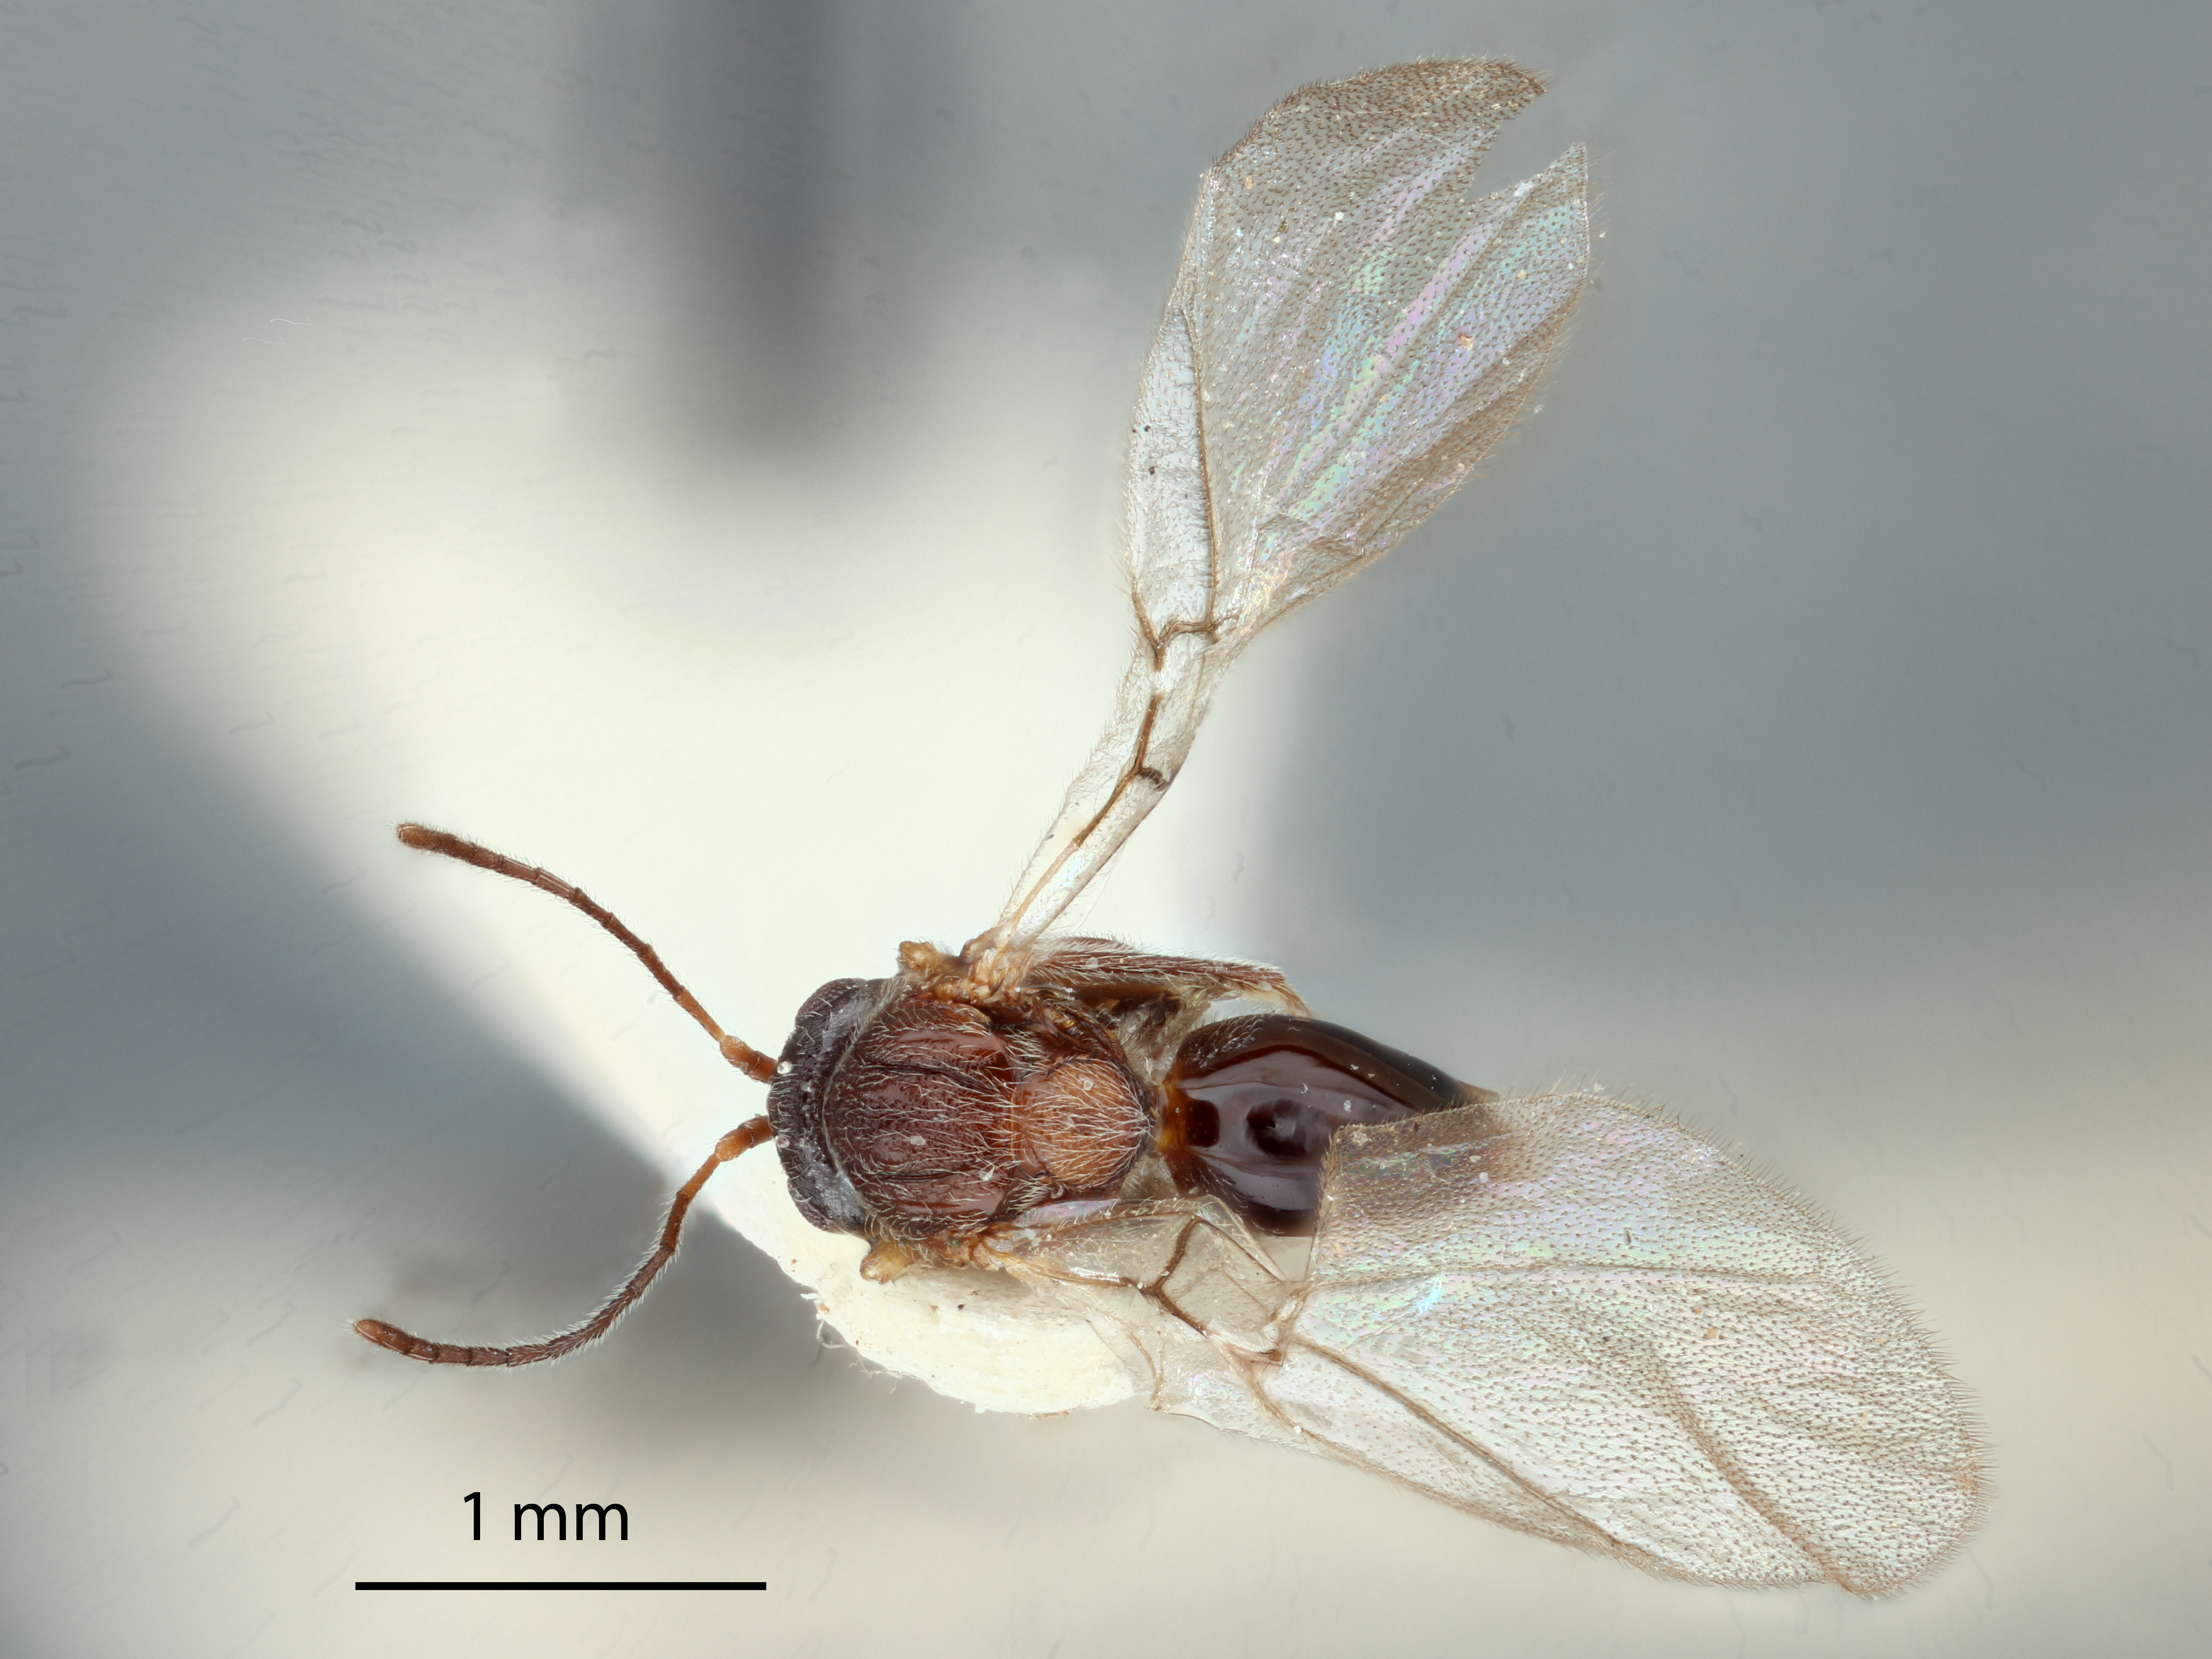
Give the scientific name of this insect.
Trichoteras perfulvum
